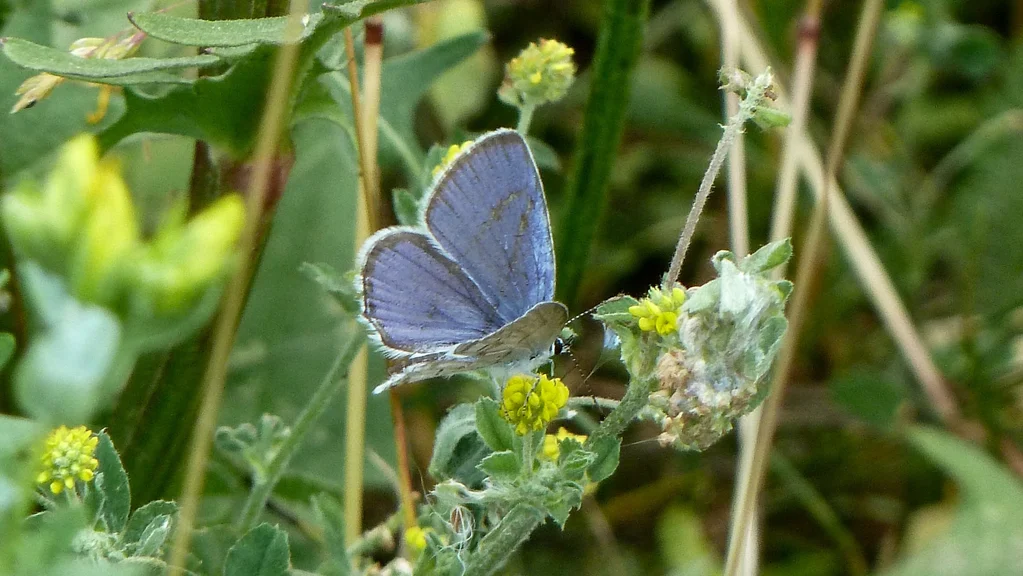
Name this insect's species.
Cupido argiades (also Elkalyce argiades)
